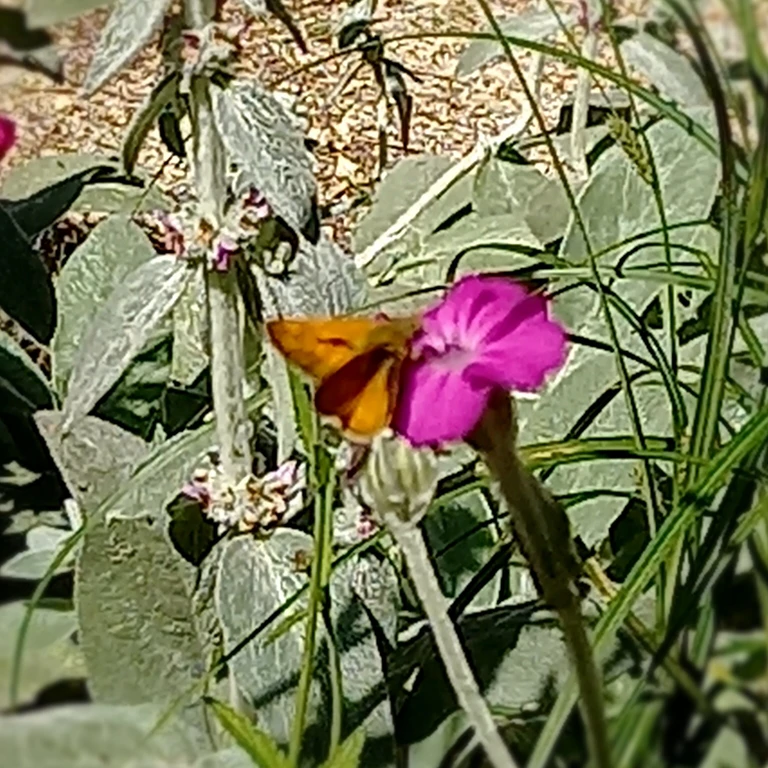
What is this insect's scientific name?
Ochlodes sylvanus (also Ochlodes venata)
